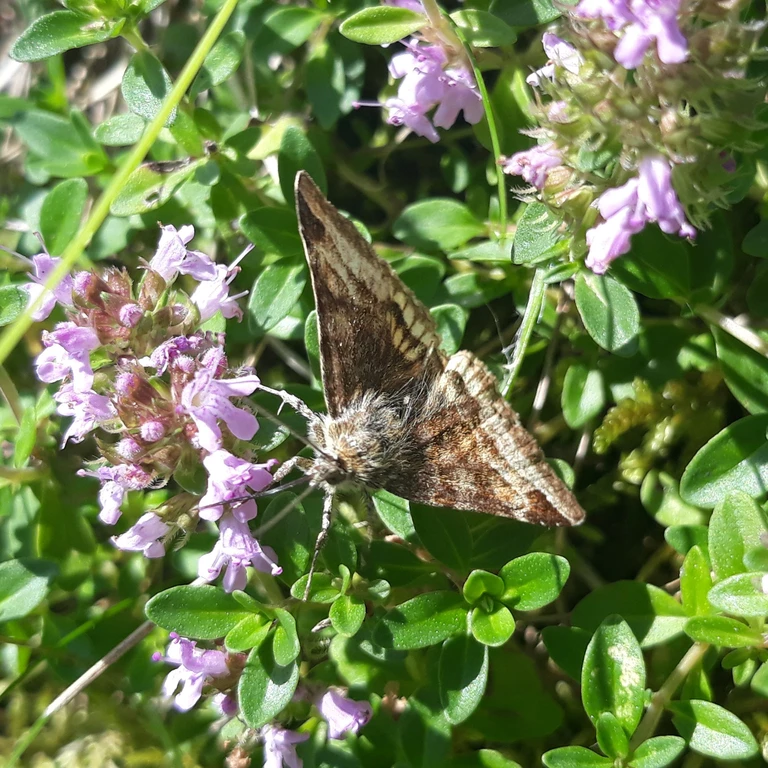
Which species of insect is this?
Euclidia glyphica
